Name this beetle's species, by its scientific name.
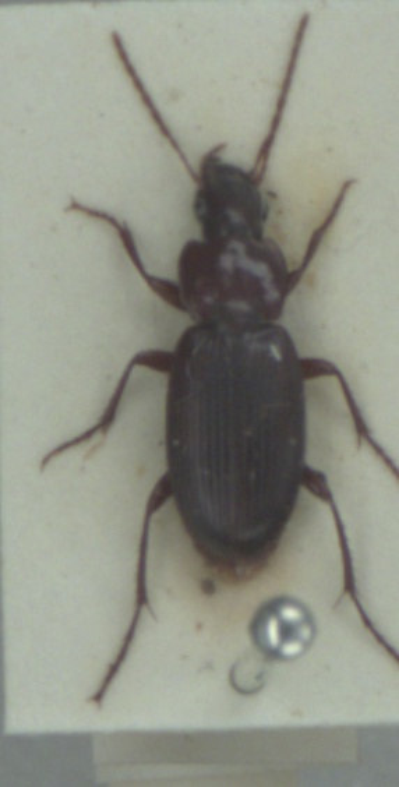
Platyderus depressus
